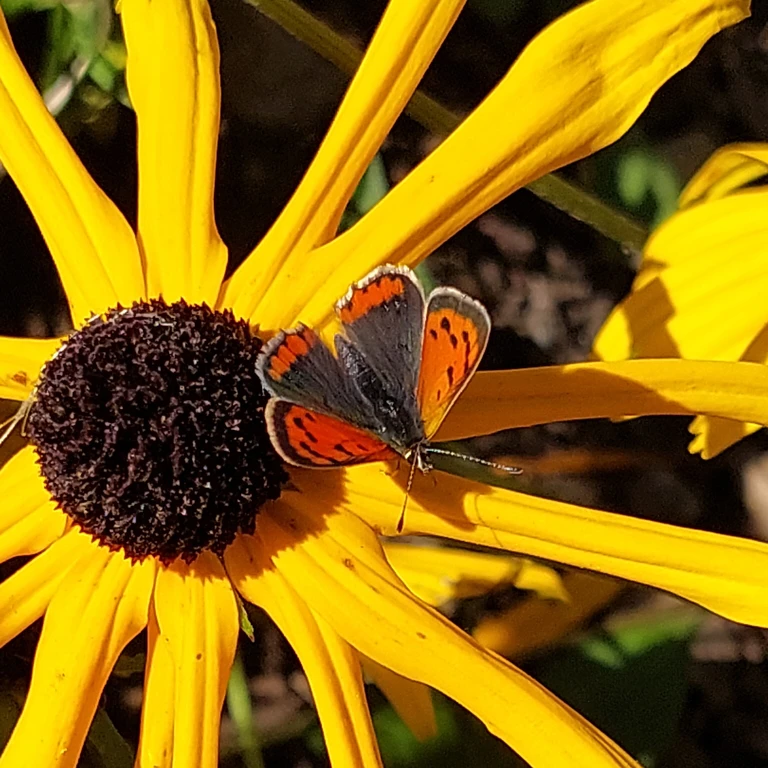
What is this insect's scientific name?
Lycaena phlaeas
